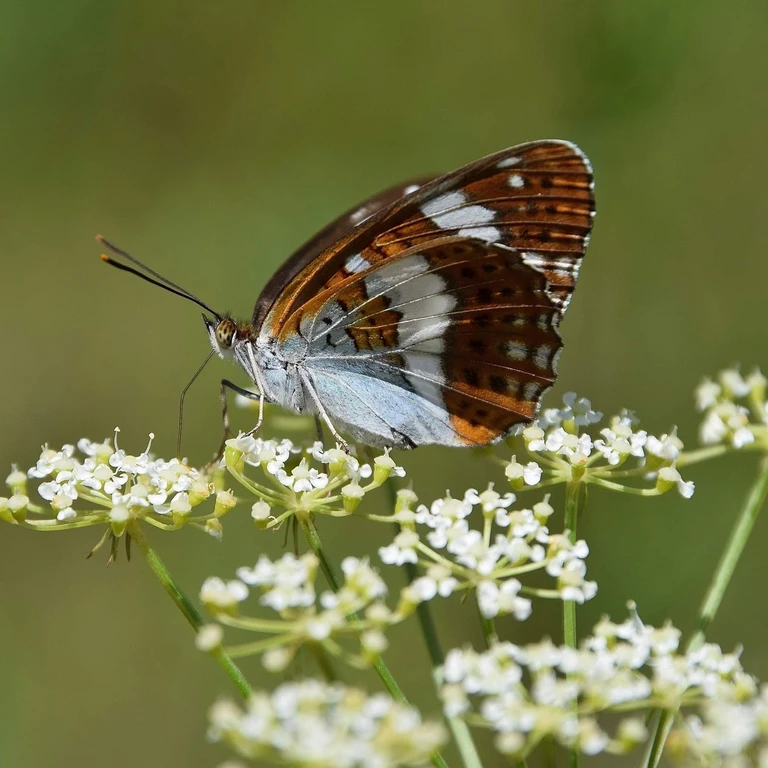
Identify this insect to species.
Limenitis camilla (also Ladoga camilla)
